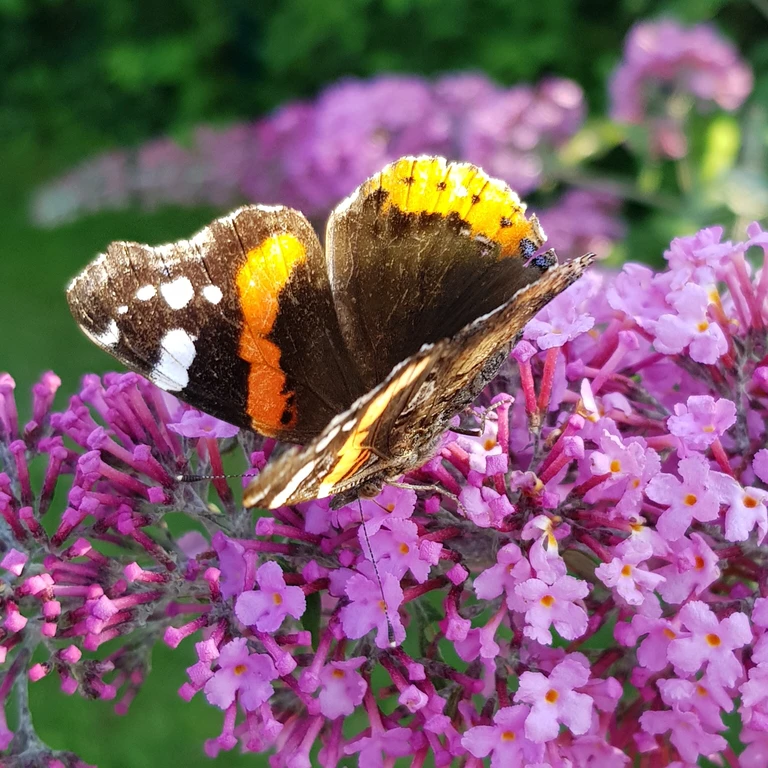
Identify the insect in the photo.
Vanessa atalanta
